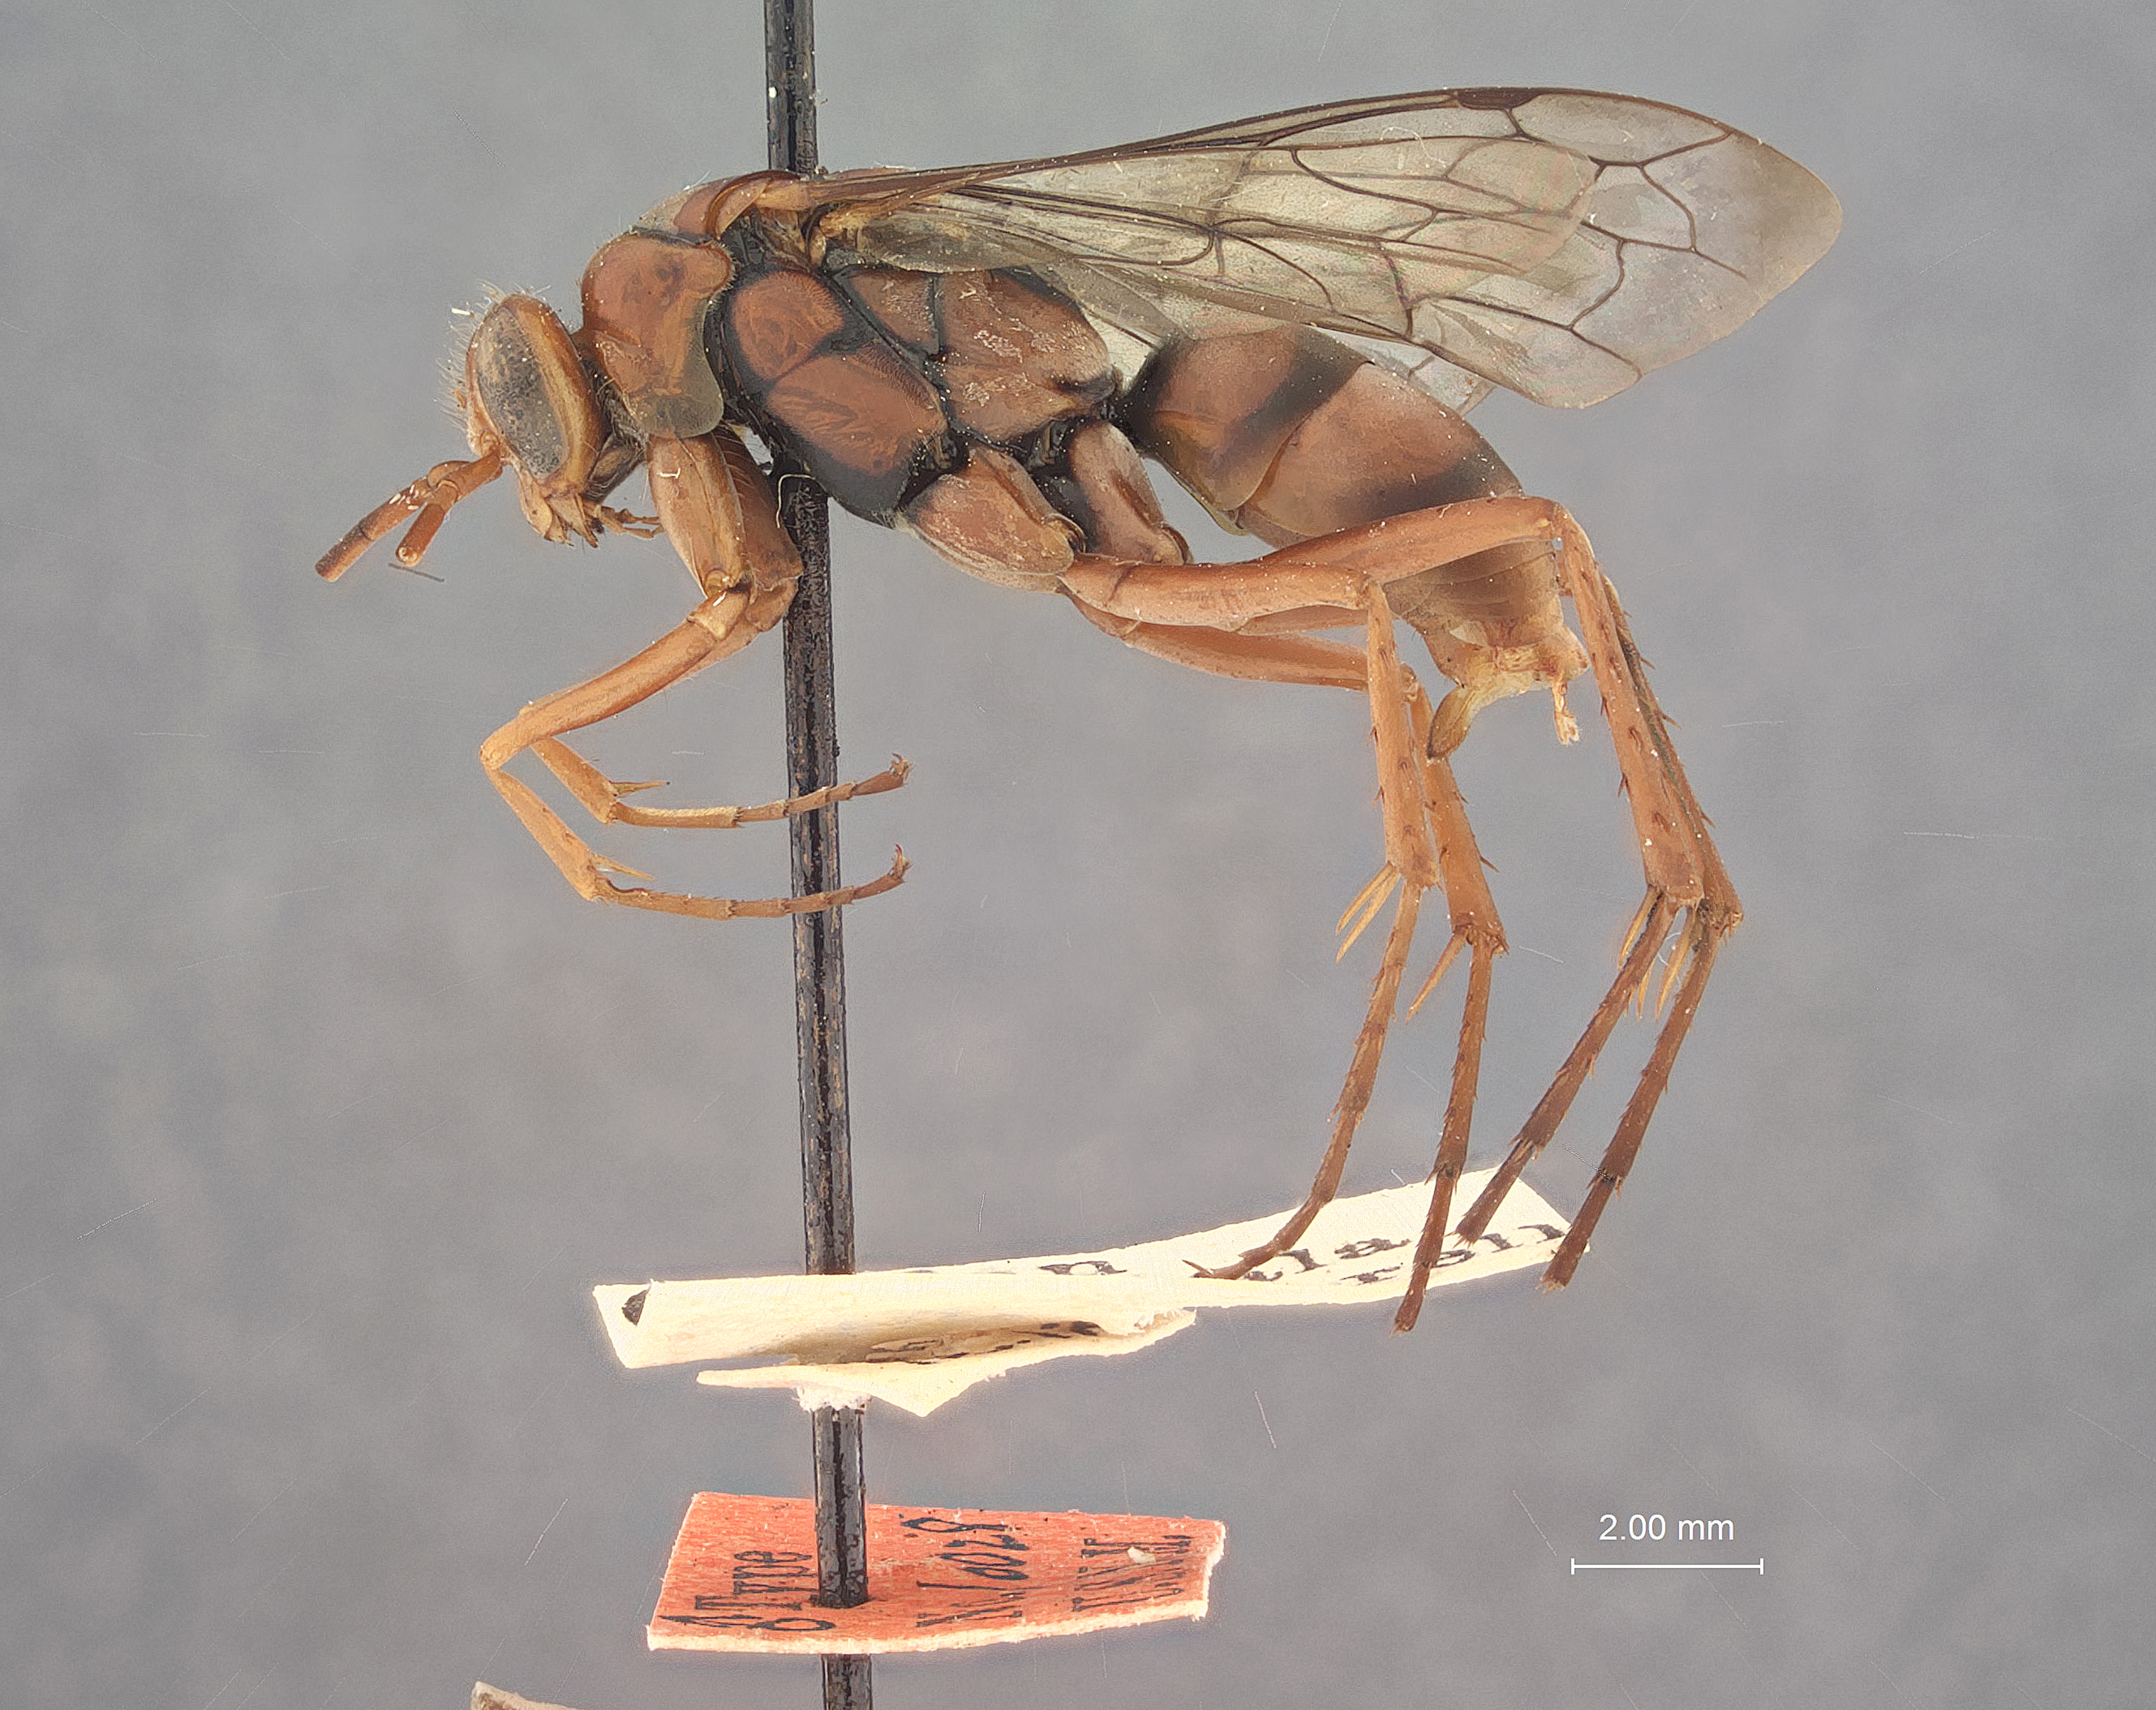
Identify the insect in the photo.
Arachnophroctonus cockerellae
